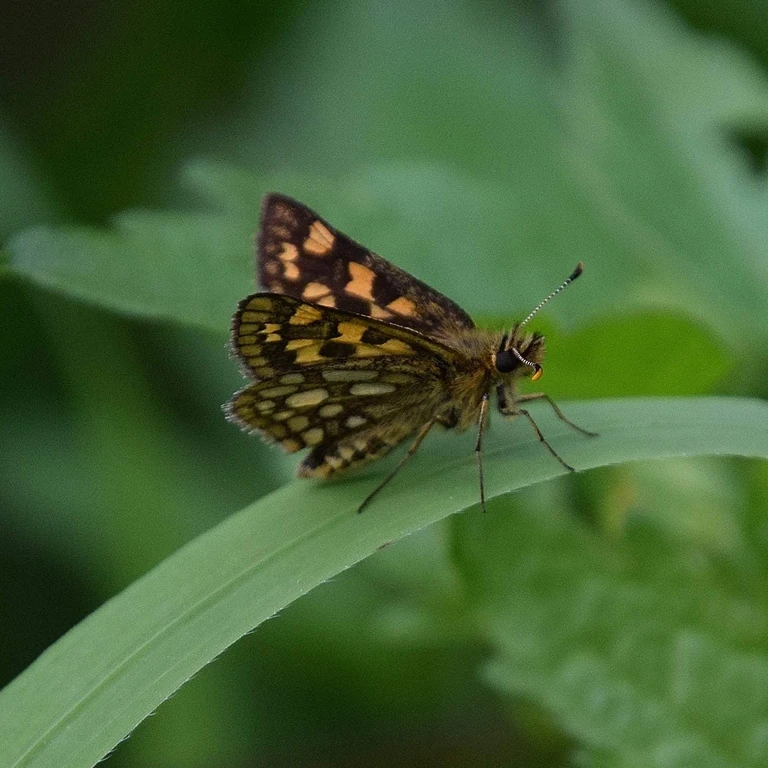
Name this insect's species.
Carterocephalus palaemon
